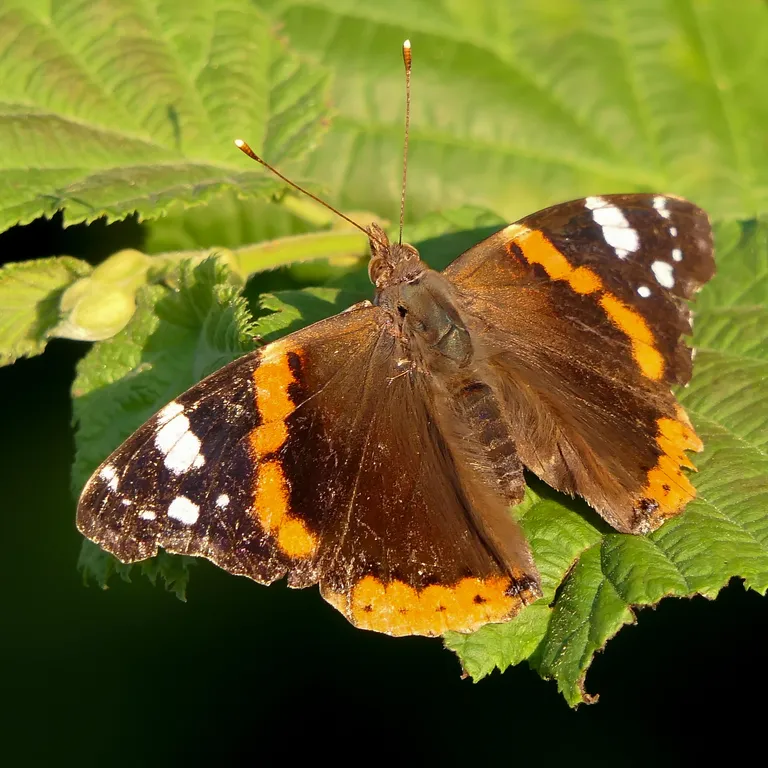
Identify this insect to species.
Vanessa atalanta
